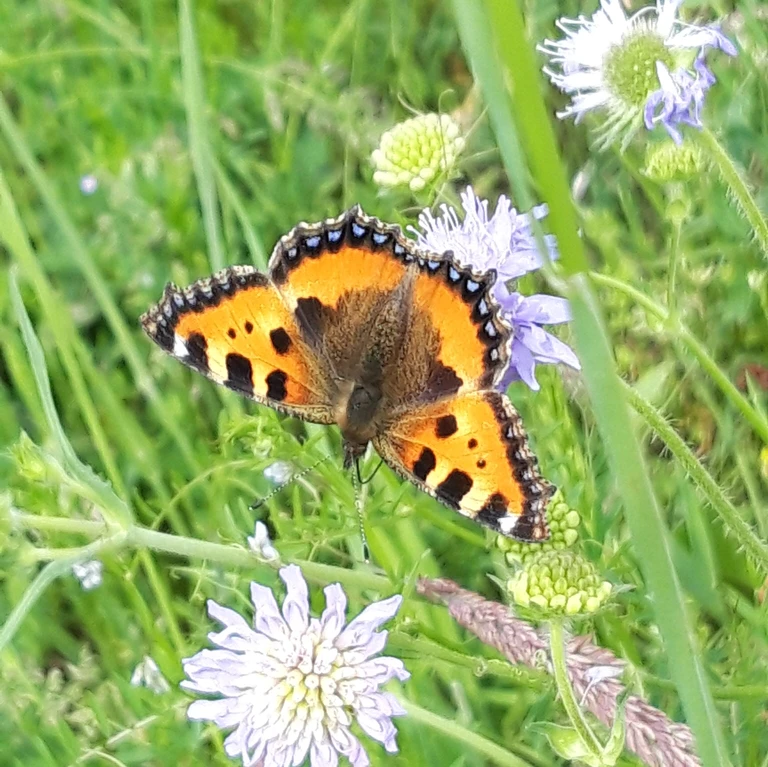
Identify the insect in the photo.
Aglais urticae
